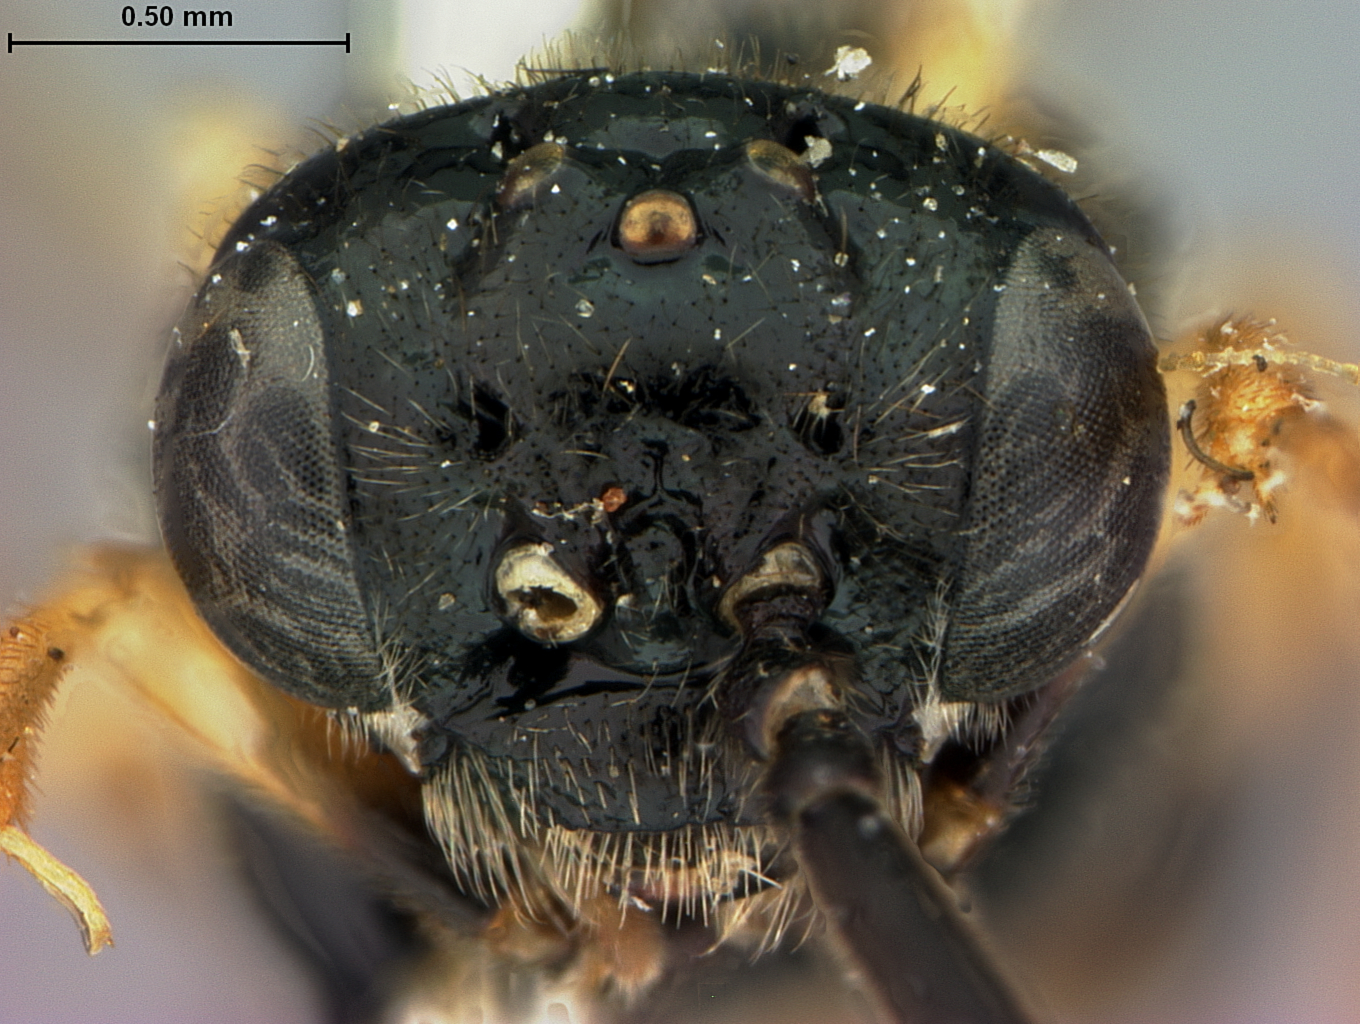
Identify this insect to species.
Aphanius lenis
